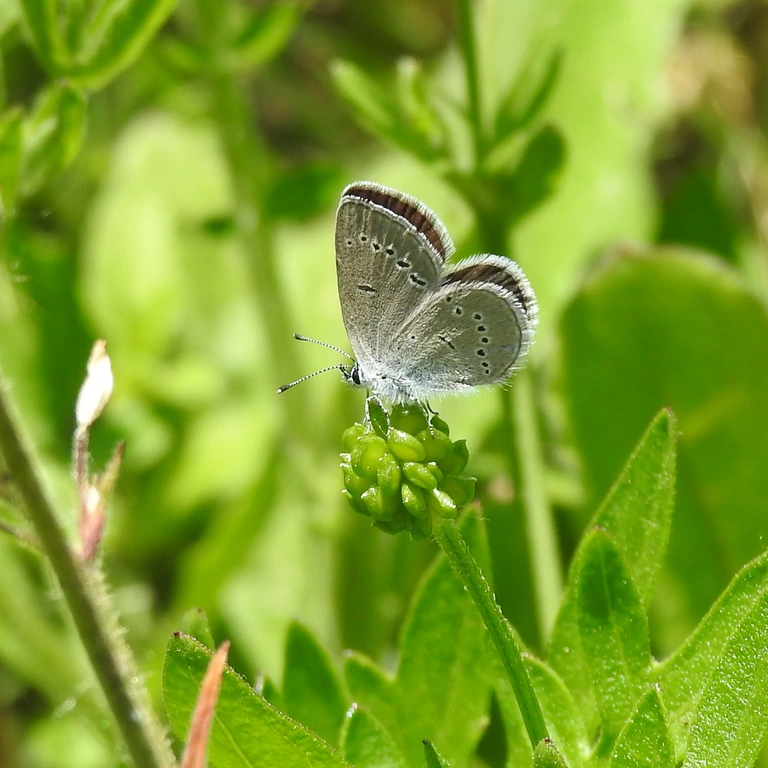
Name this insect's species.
Cupido minimus
